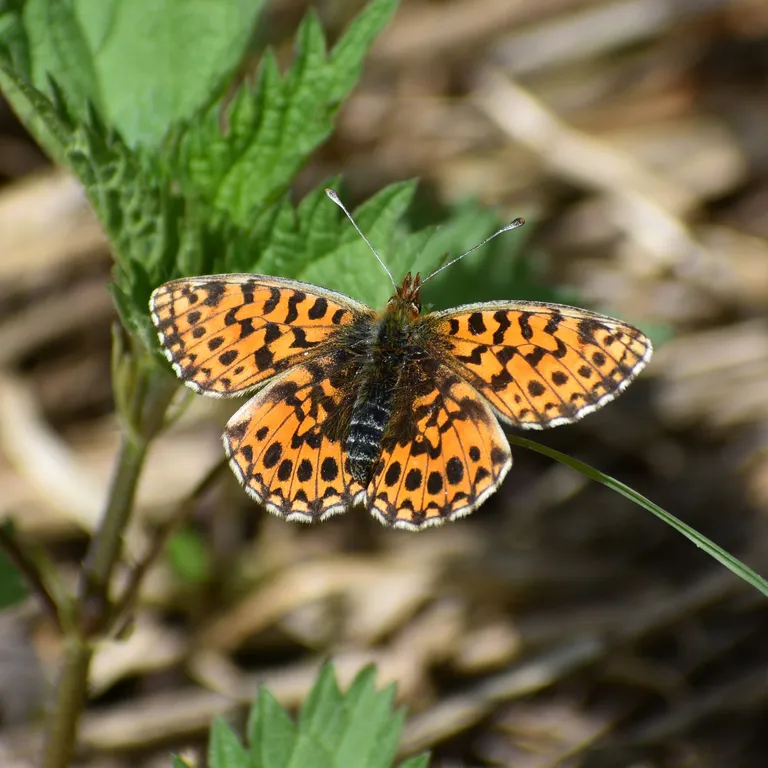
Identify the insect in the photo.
Boloria dia
